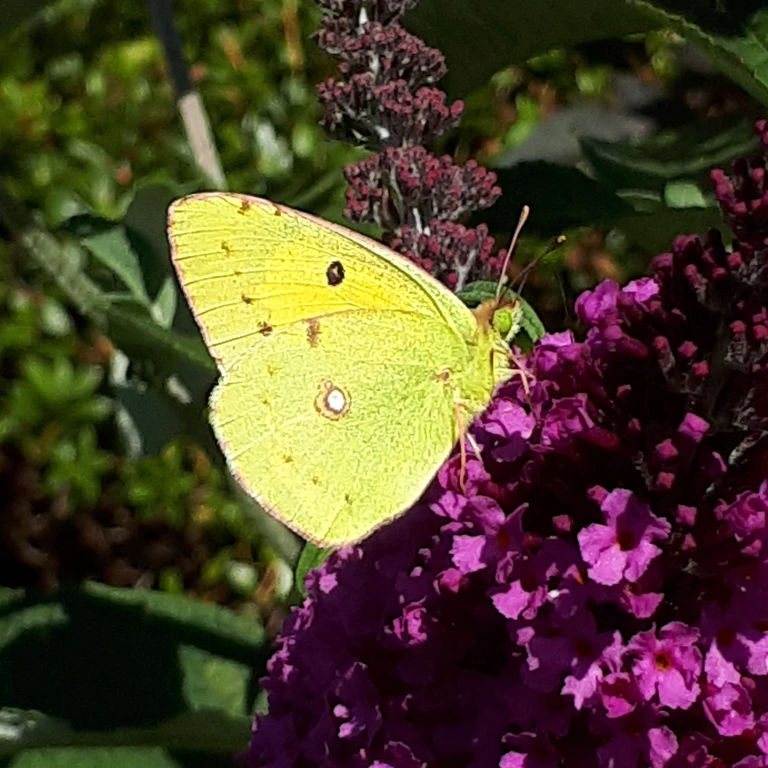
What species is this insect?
Colias croceus
